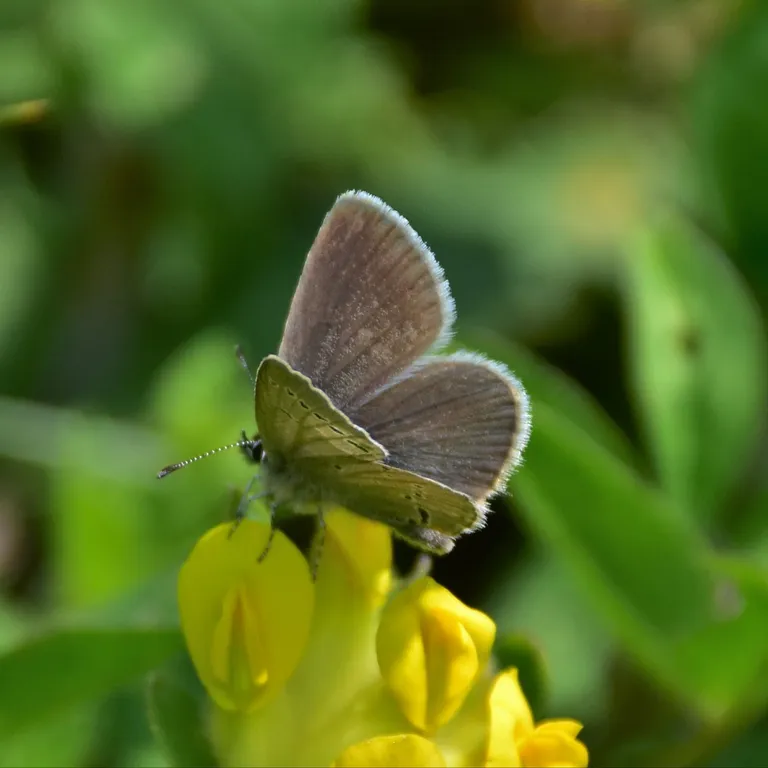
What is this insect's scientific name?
Cupido minimus
